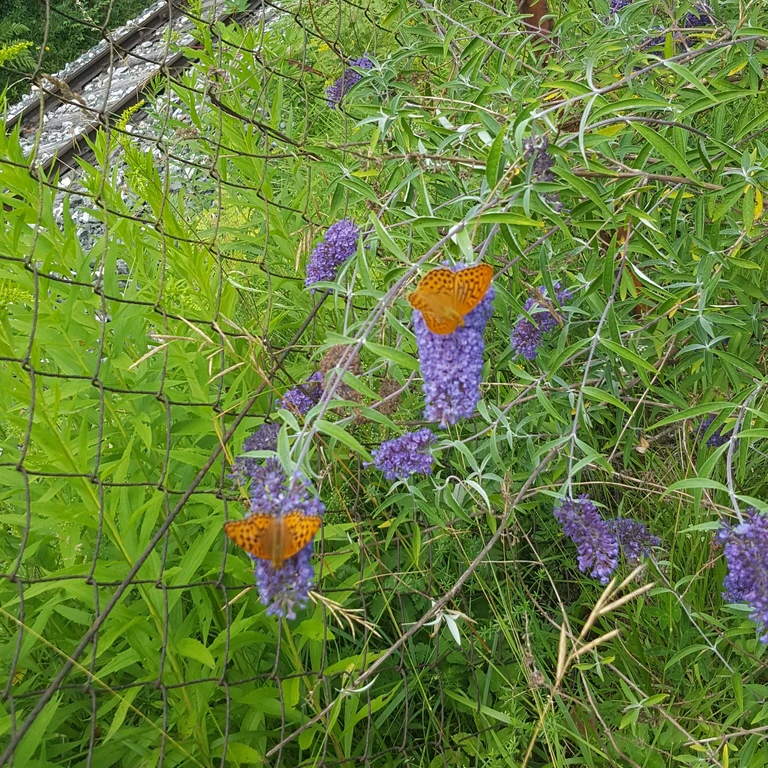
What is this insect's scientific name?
Argynnis paphia
